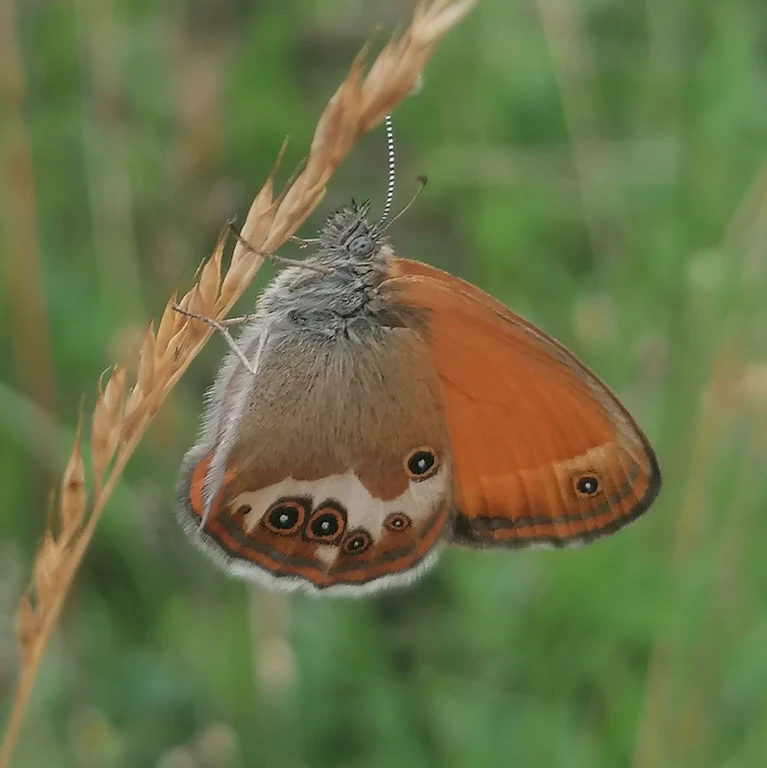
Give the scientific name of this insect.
Coenonympha arcania
